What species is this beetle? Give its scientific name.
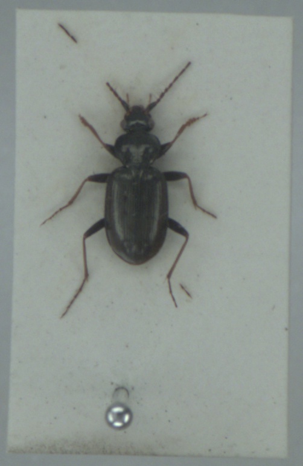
Loricera pilicornis
